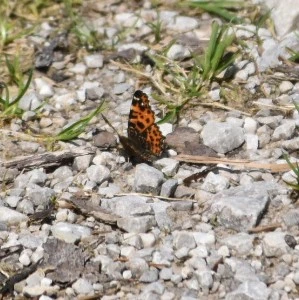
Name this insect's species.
Araschnia levana
